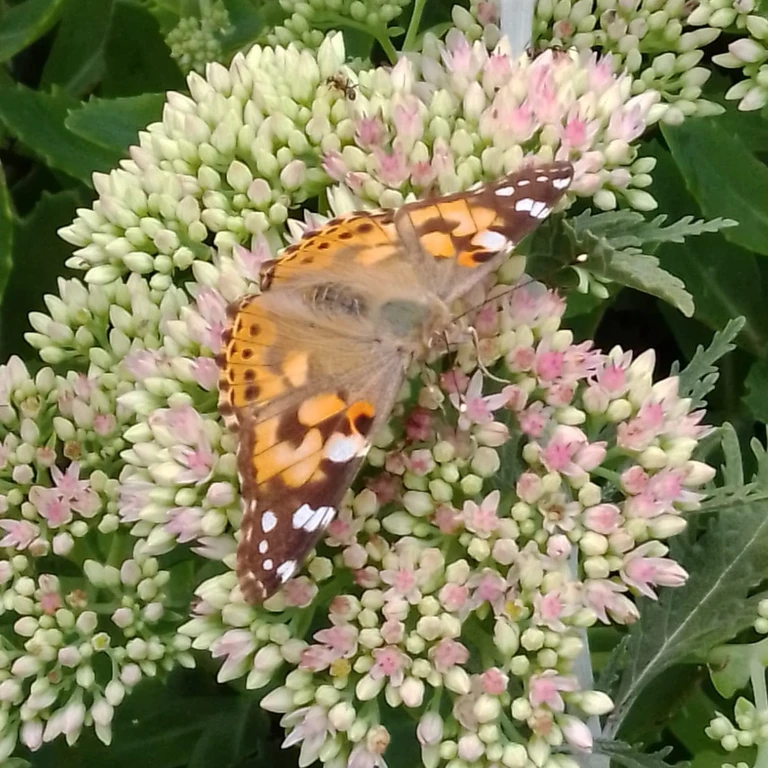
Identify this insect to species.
Vanessa cardui
